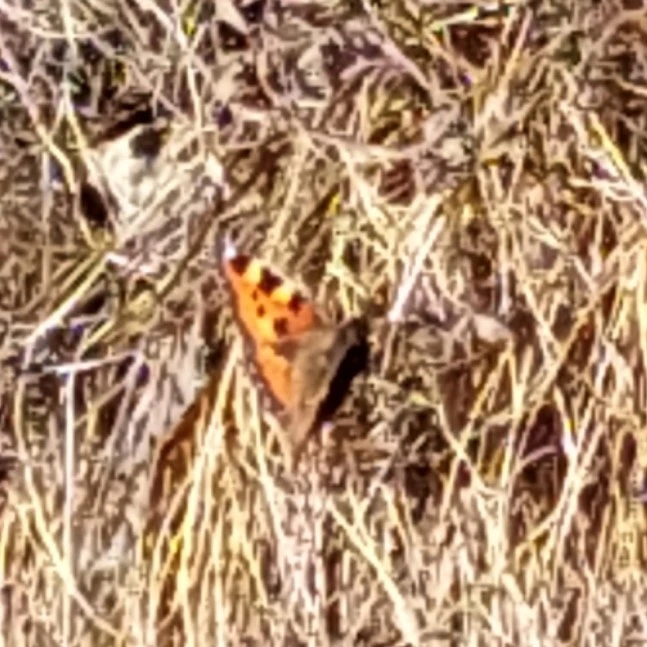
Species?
Aglais urticae
